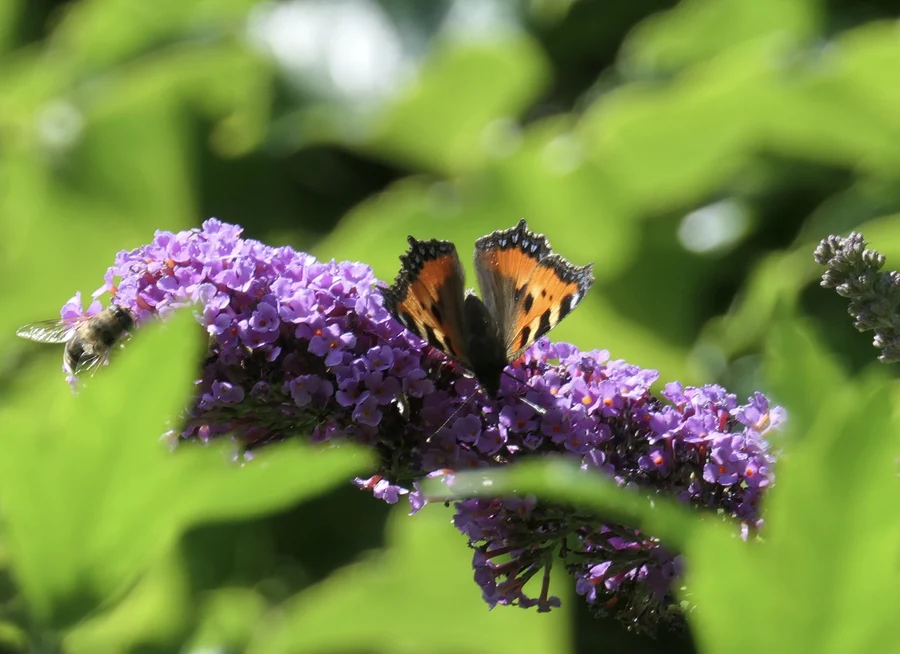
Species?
Aglais urticae
